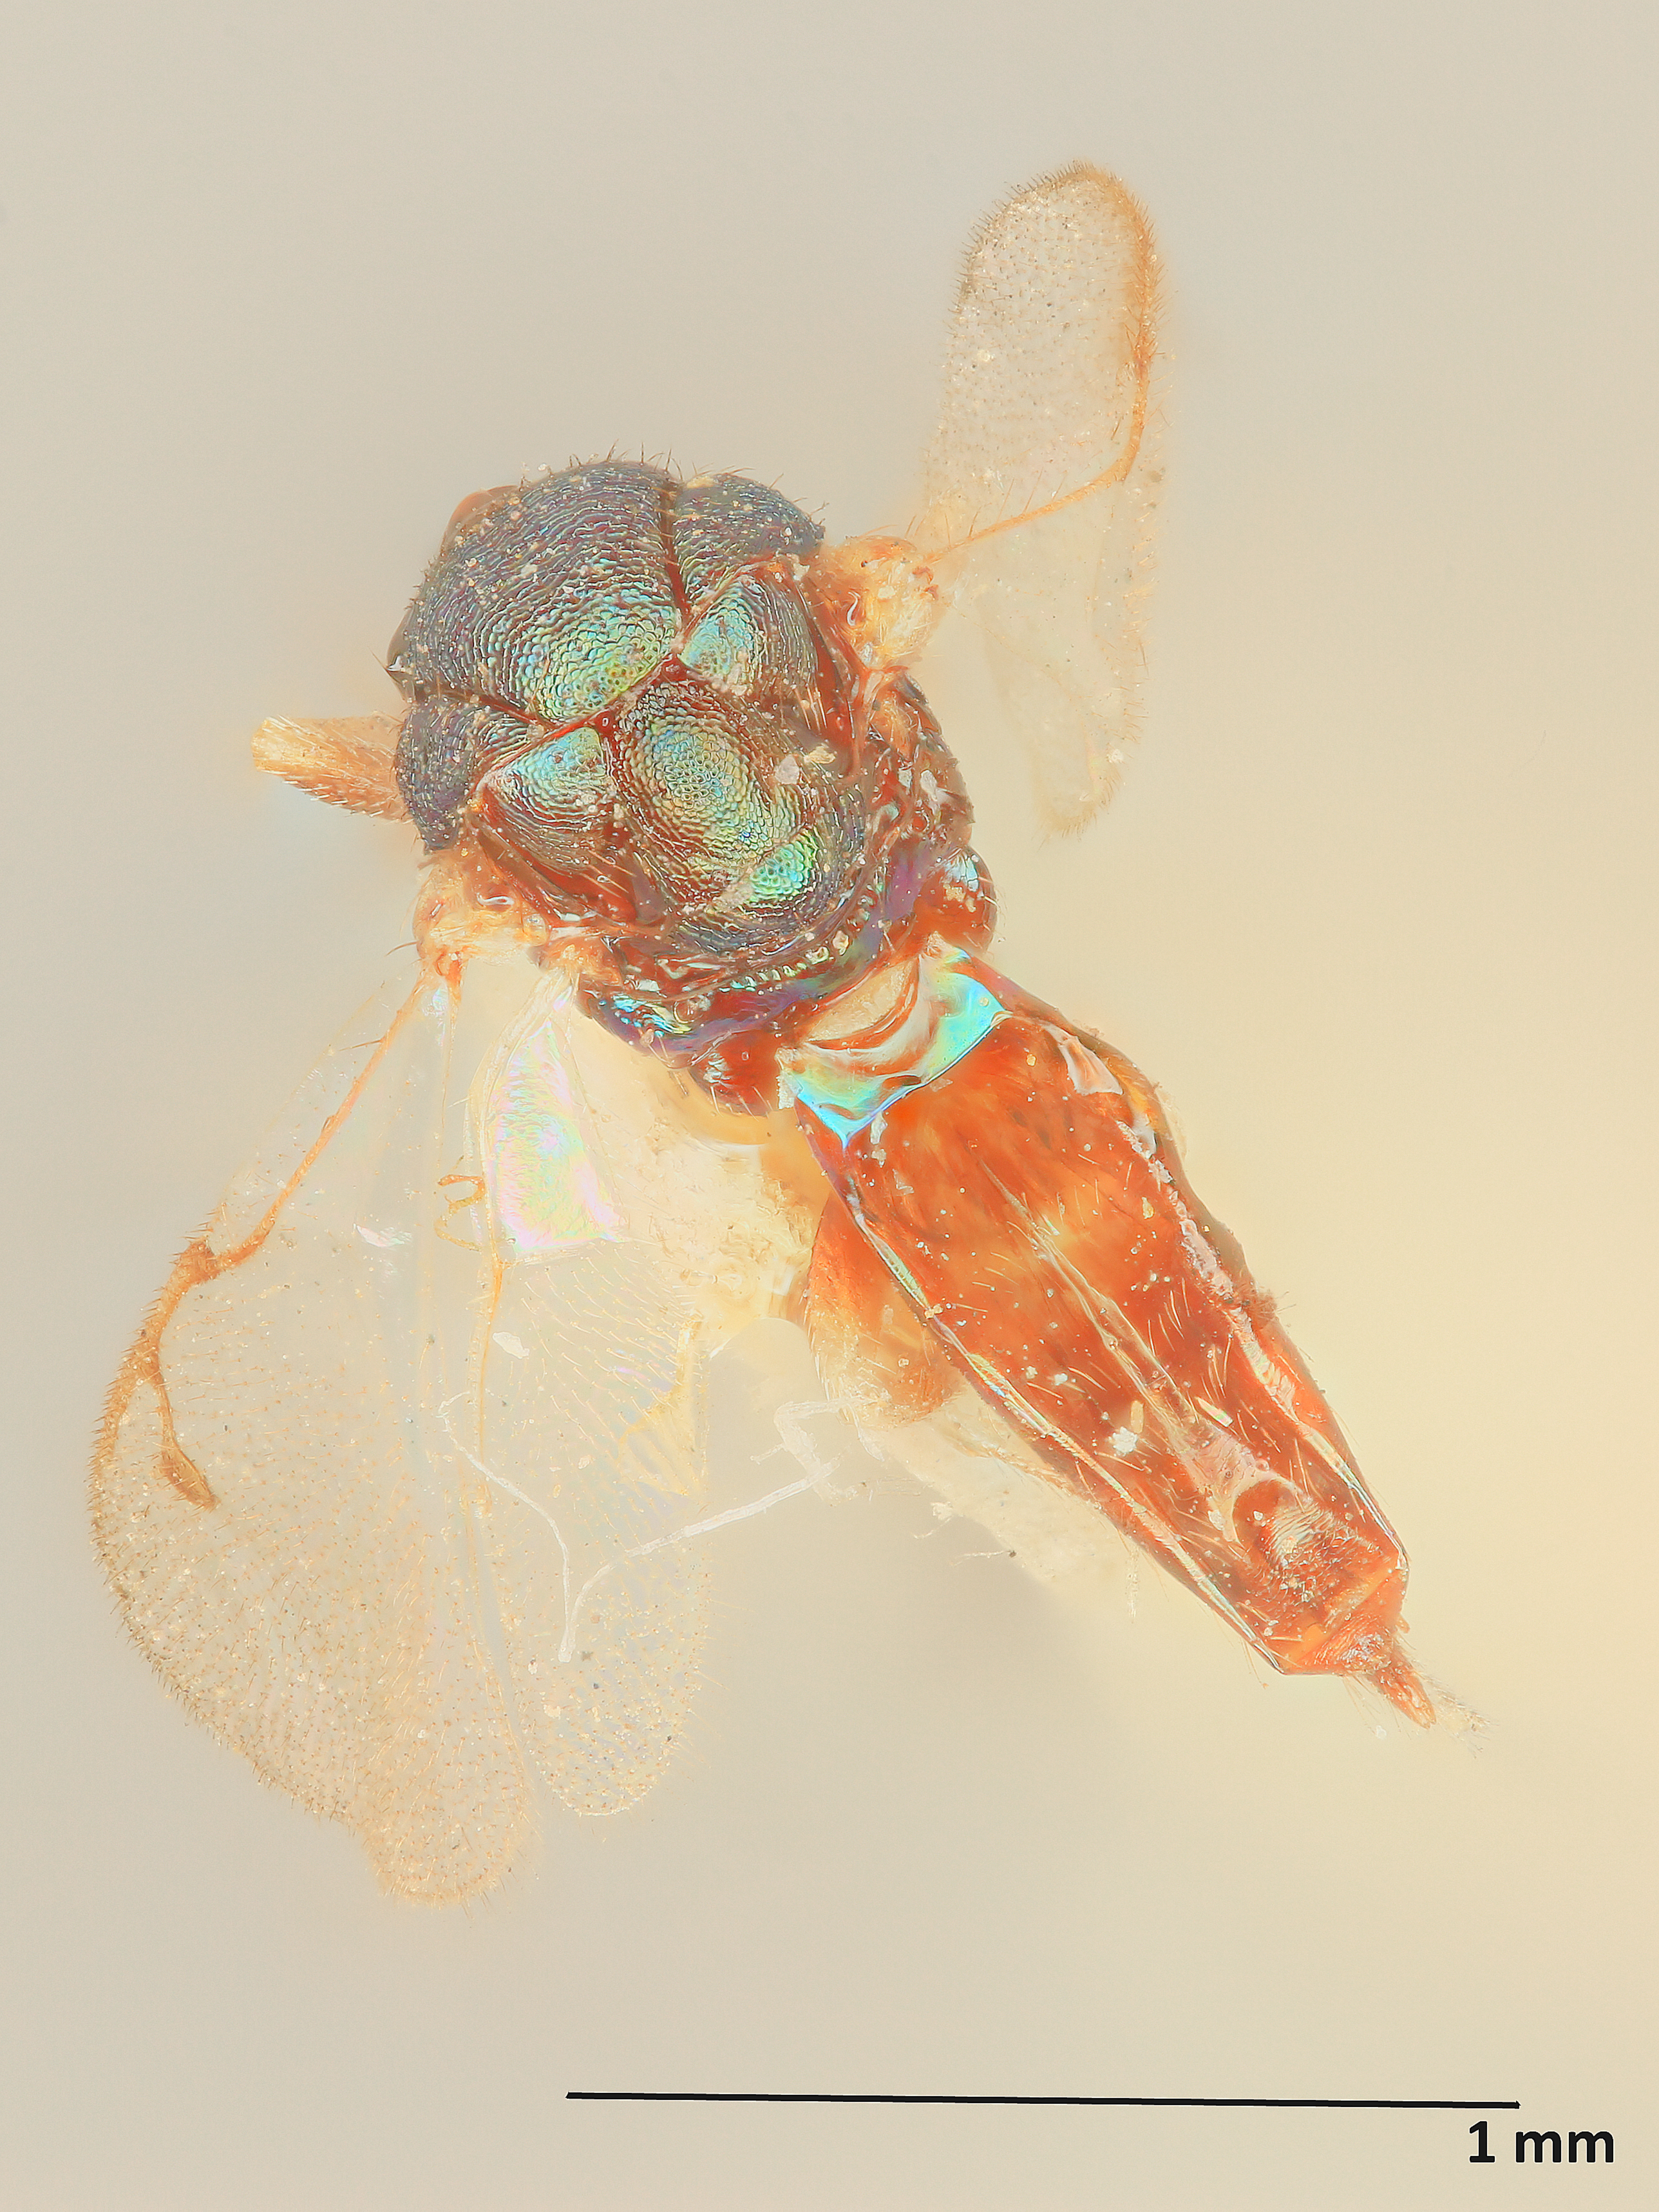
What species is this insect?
Tridymus aphidis
